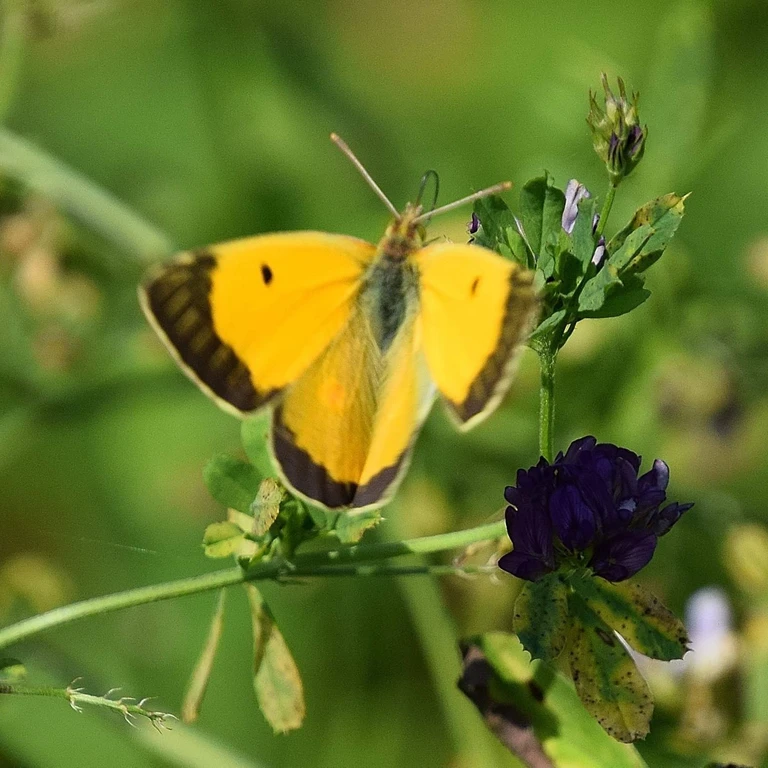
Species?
Colias croceus
